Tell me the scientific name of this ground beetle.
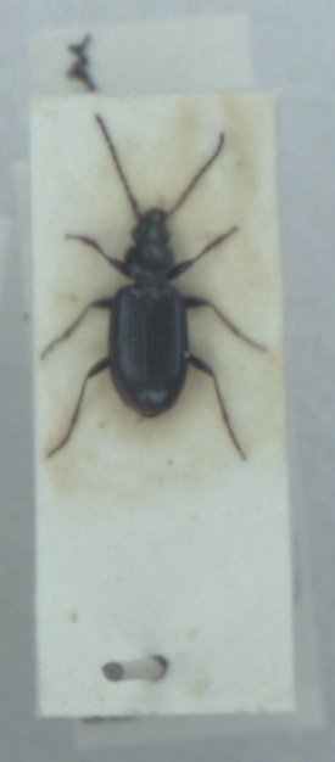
Bembidion atrocaeruleum
